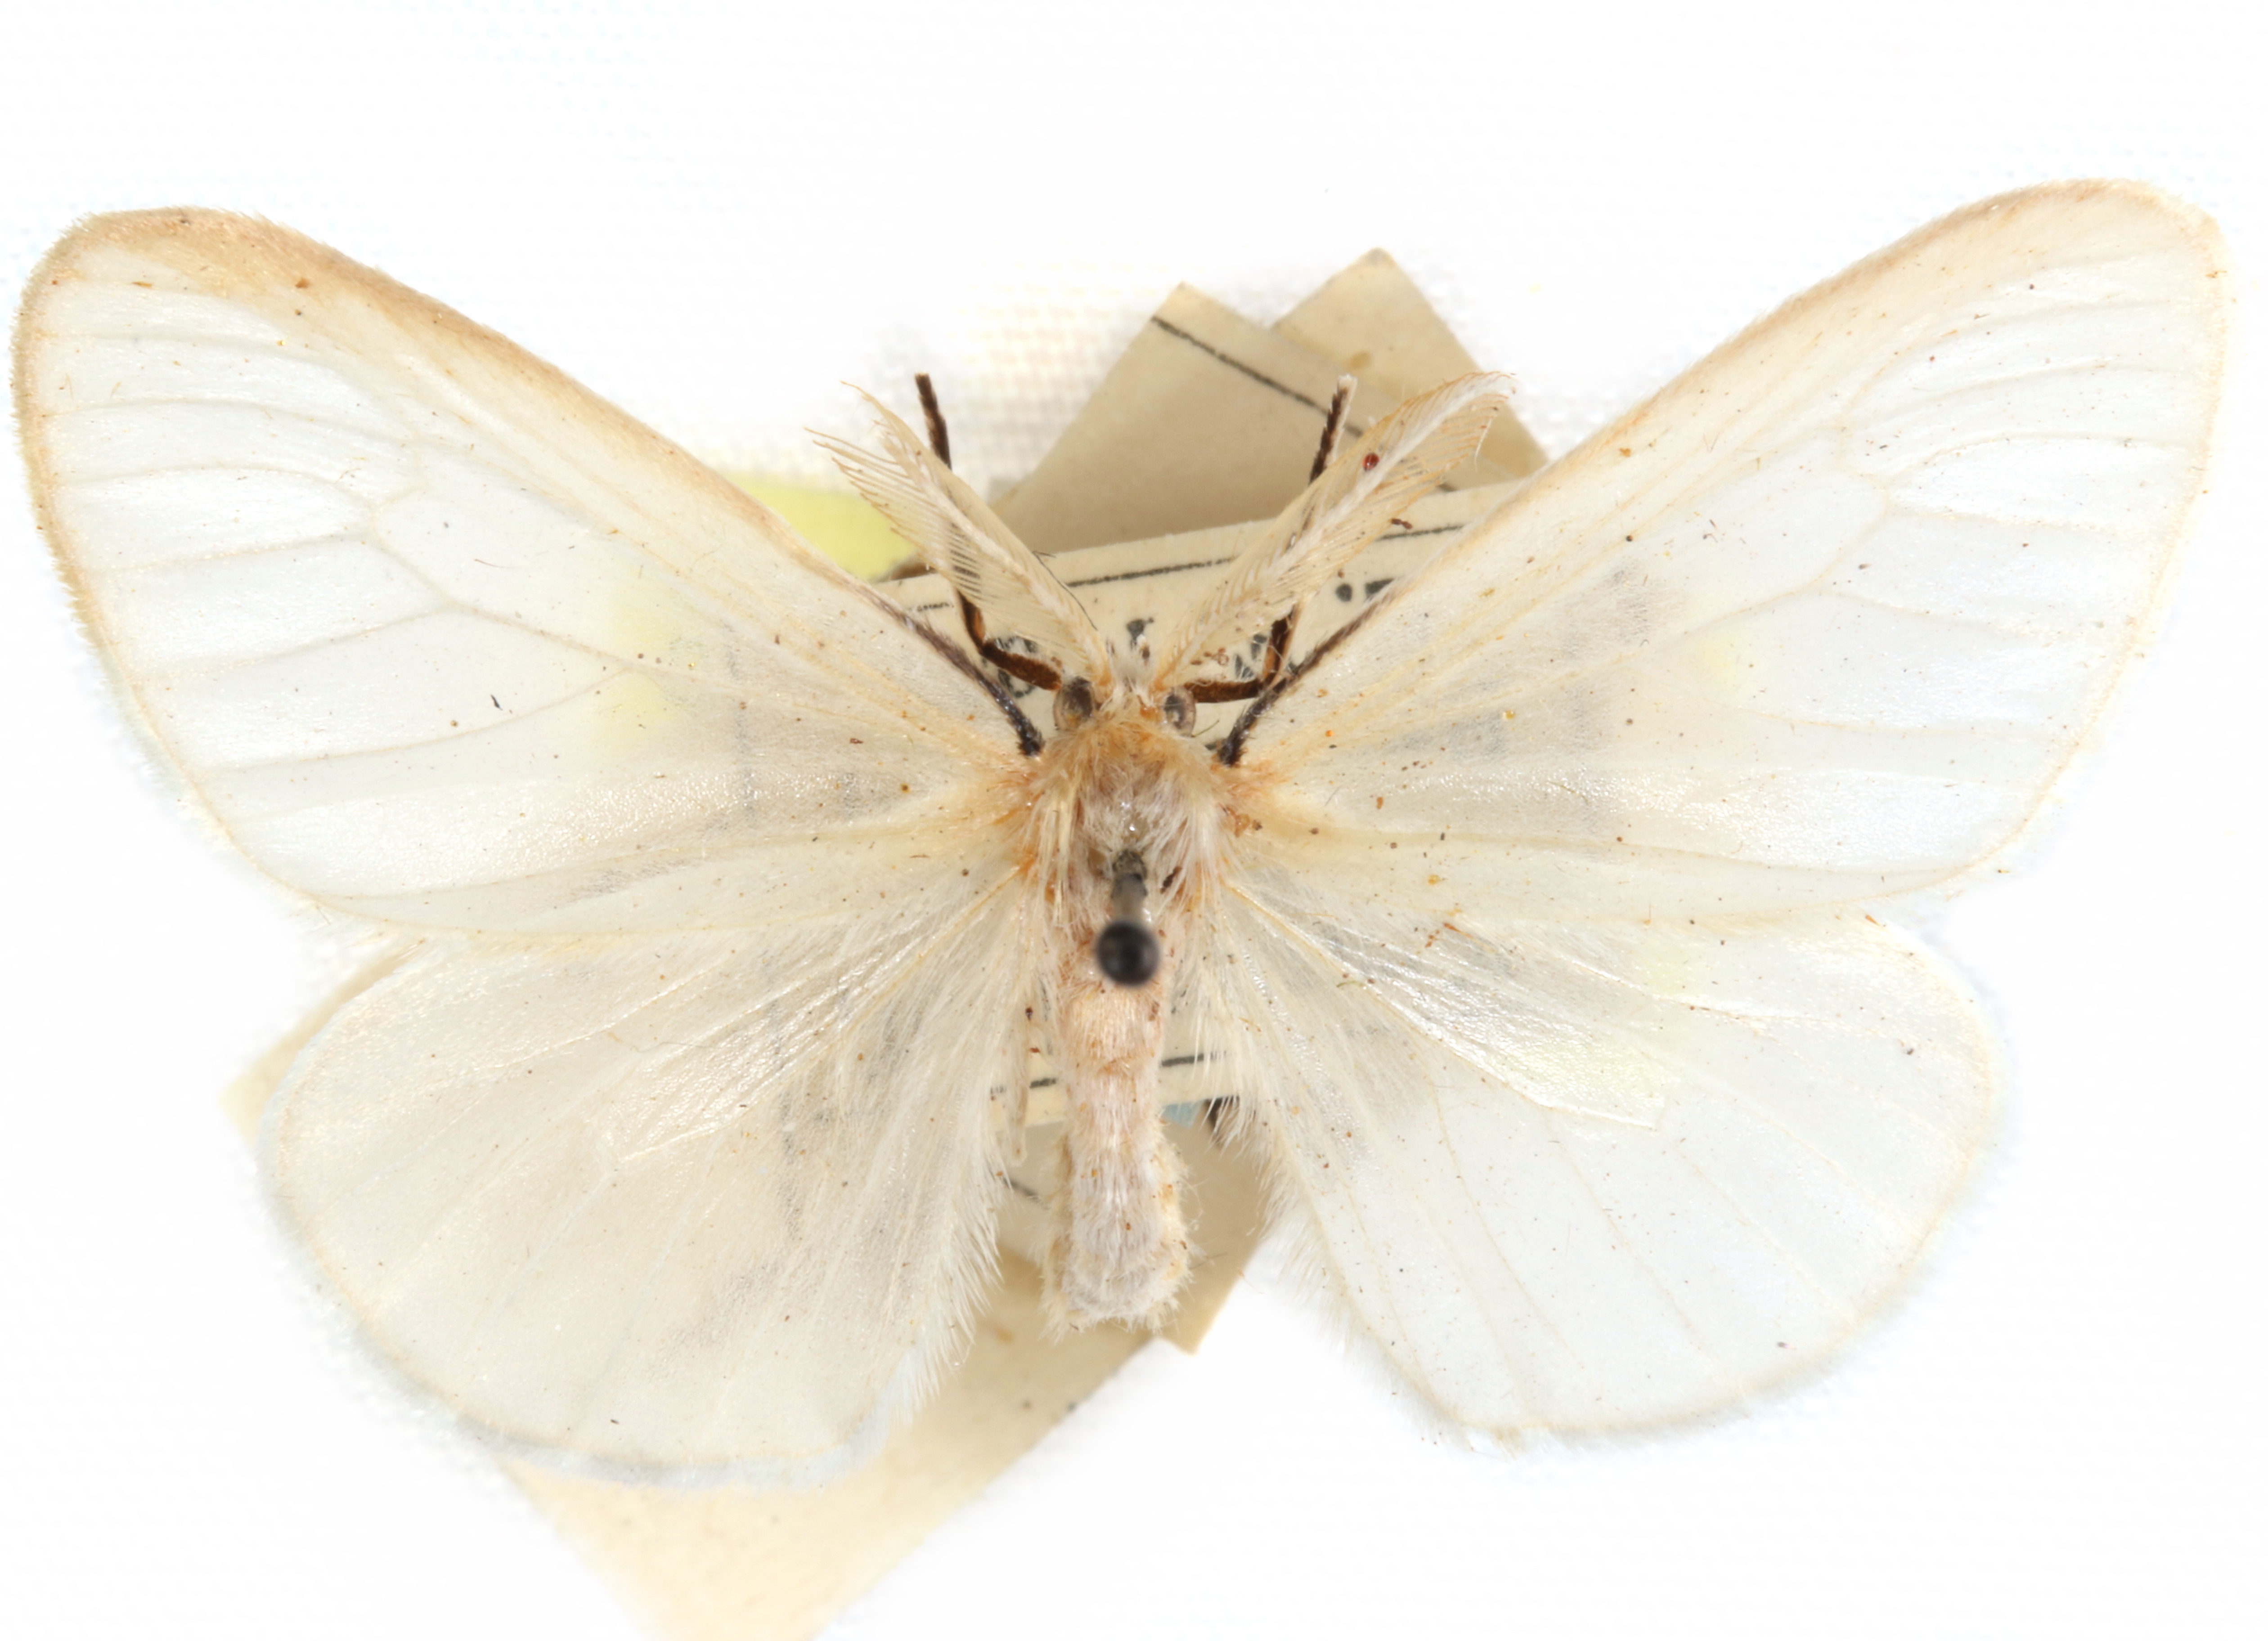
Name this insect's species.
Lepidopalpus hyalina
